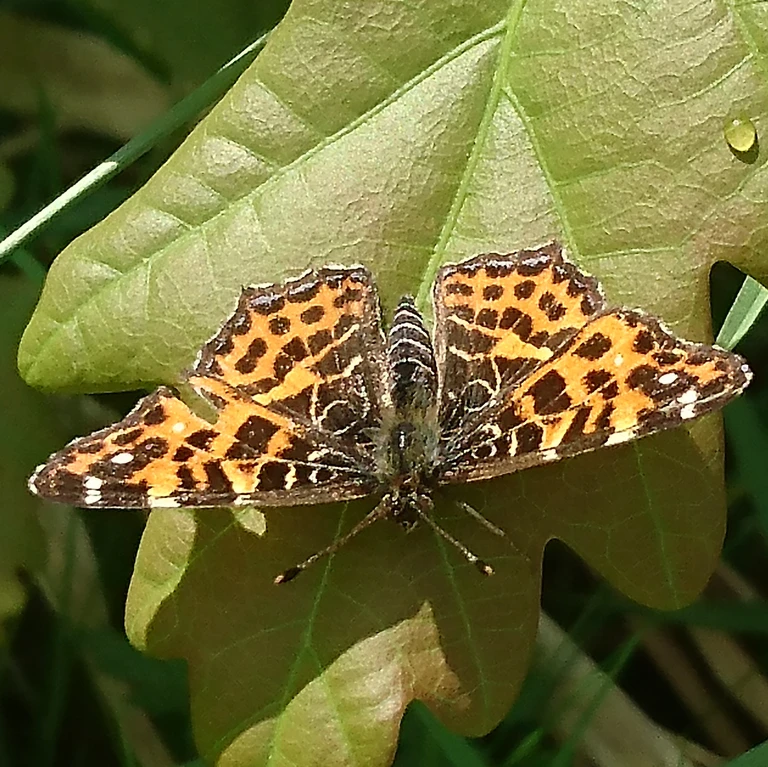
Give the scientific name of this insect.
Araschnia levana
